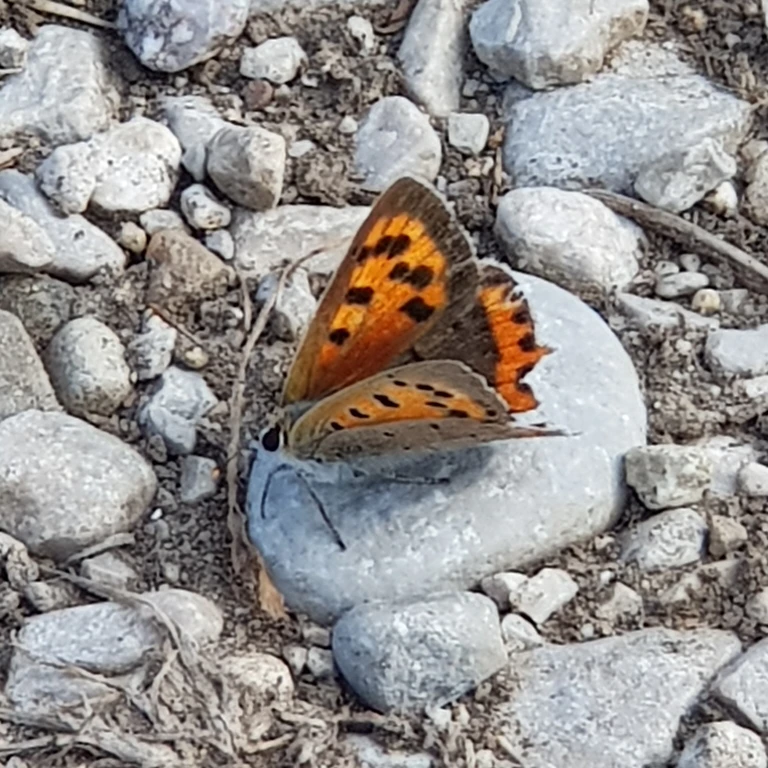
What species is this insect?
Lycaena phlaeas
